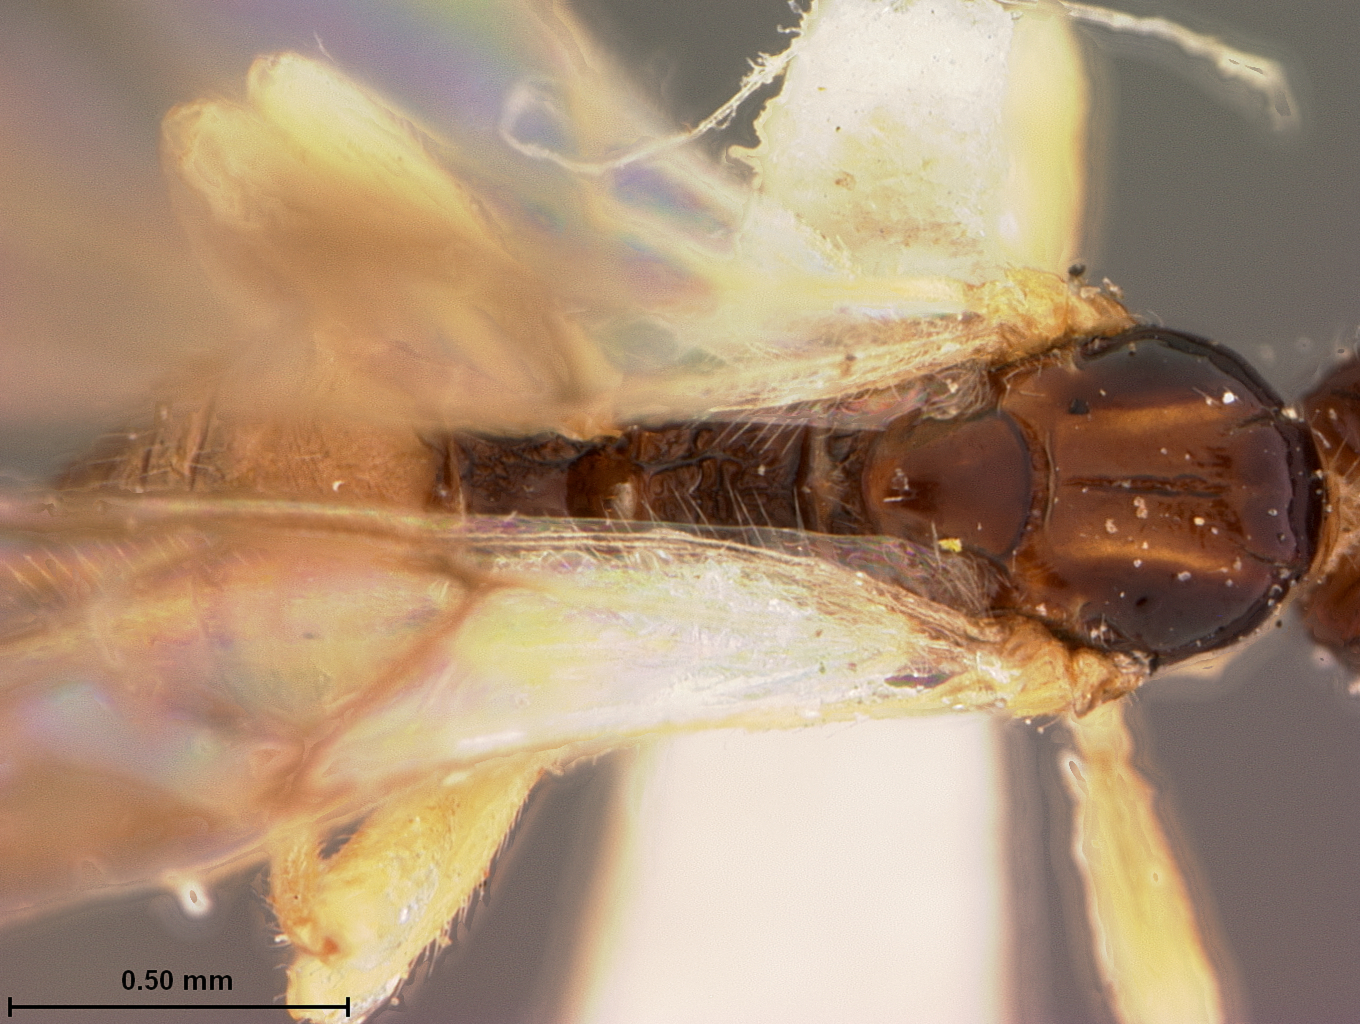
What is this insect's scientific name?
Rhyssalus trilineatus
